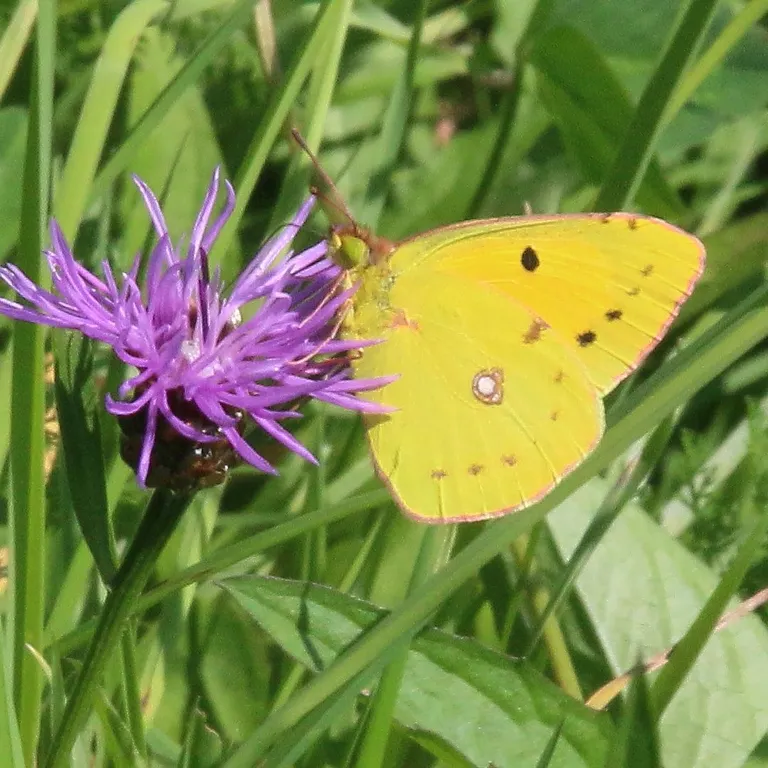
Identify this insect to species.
Colias croceus
